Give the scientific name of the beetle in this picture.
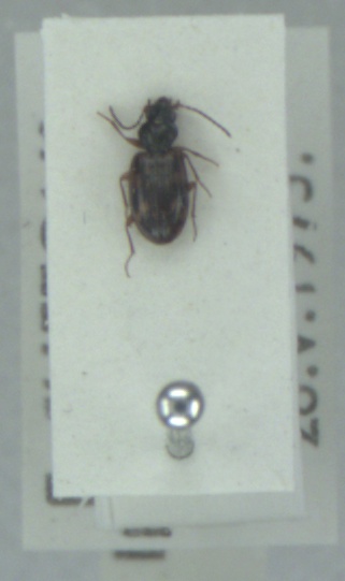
Bembidion fumigatum
